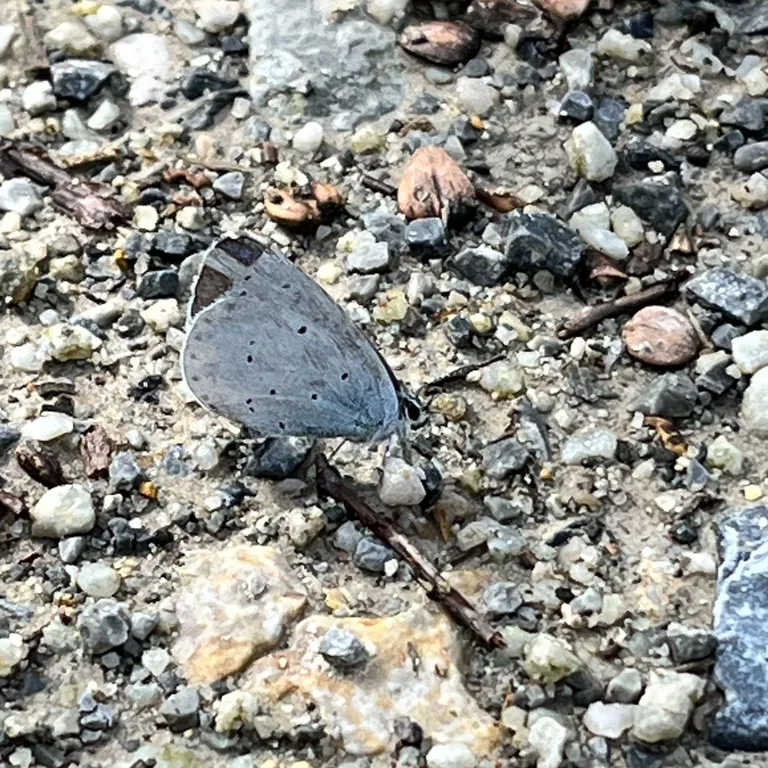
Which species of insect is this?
Celastrina argiolus
